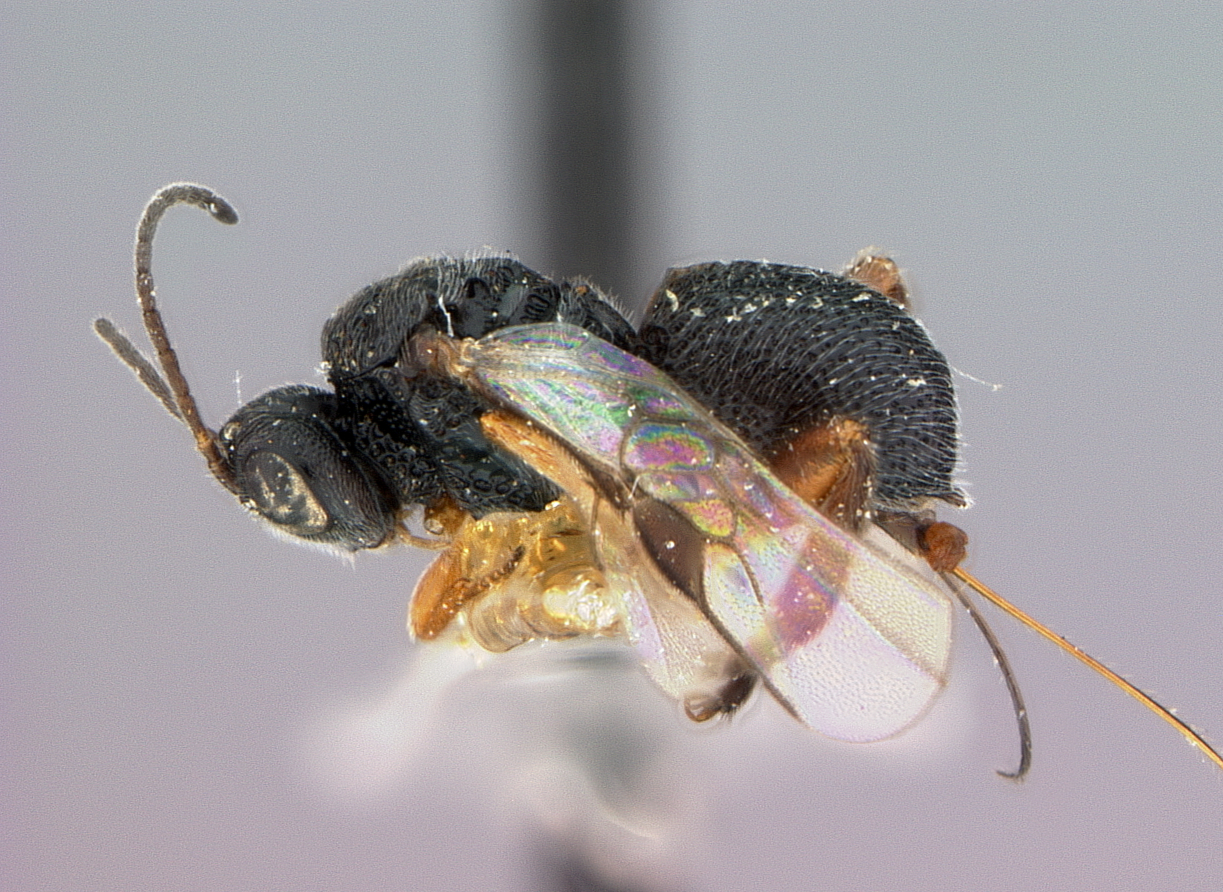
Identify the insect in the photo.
Urosigalphus monotunus
